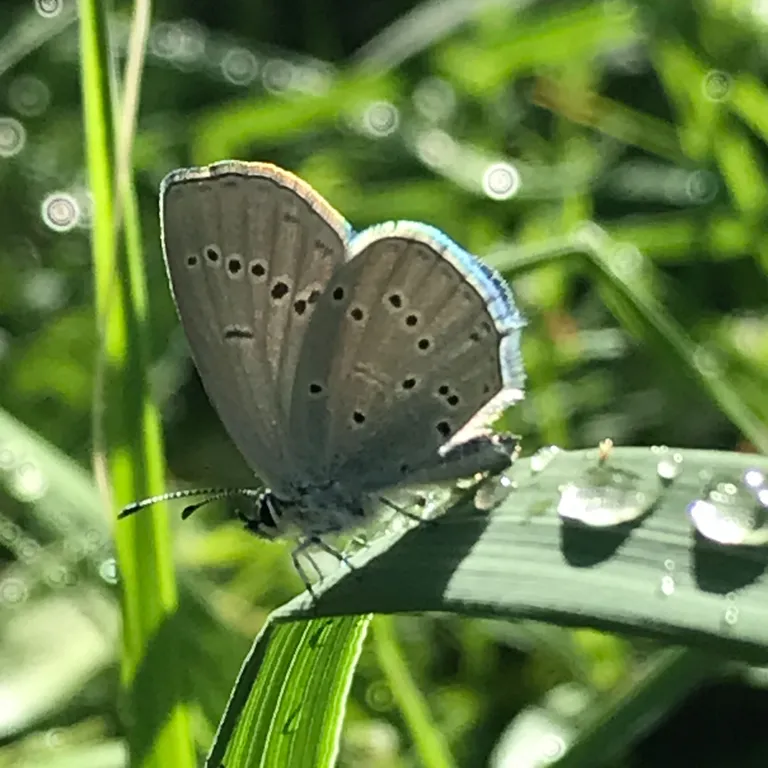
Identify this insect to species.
Cupido decolorata (also Elkalyce decolorata)
